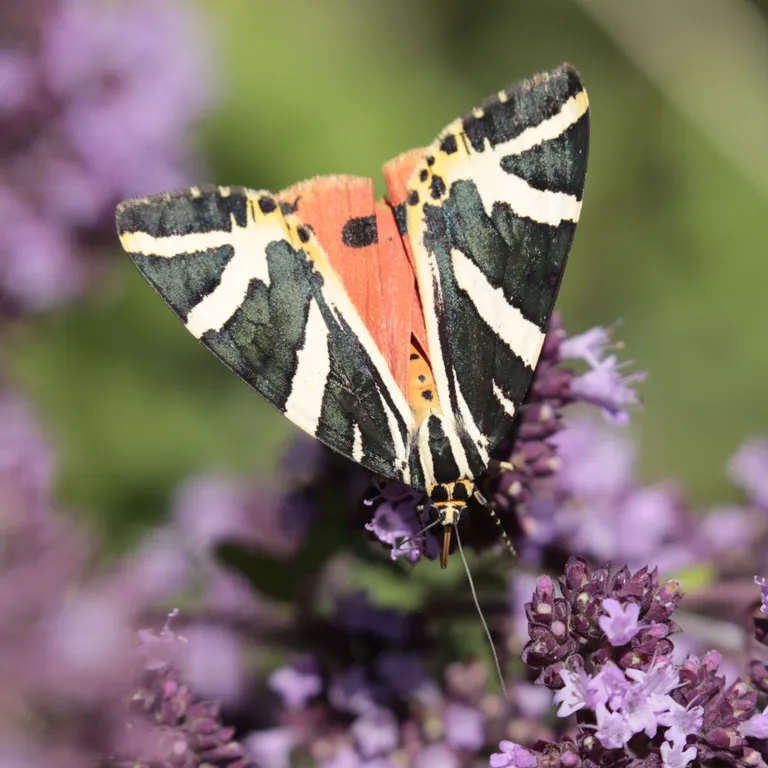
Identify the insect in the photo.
Euplagia quadripunctaria
